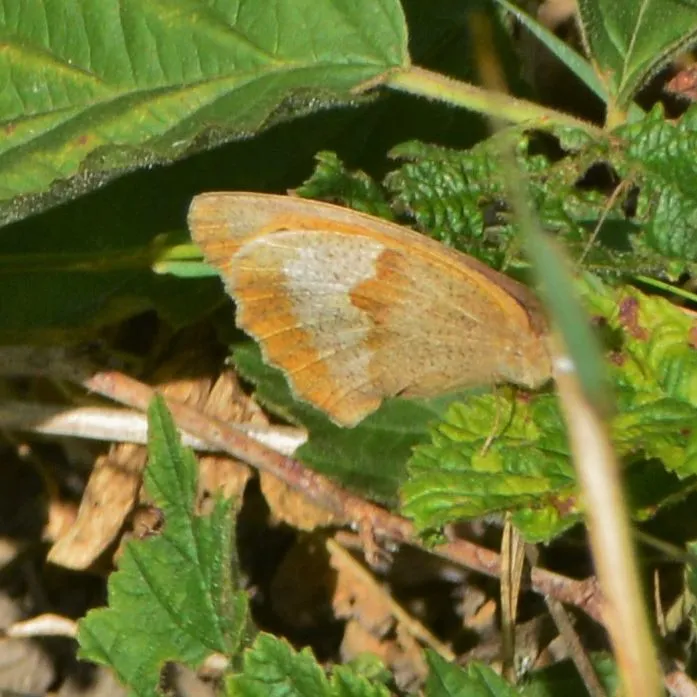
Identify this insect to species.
Maniola jurtina
